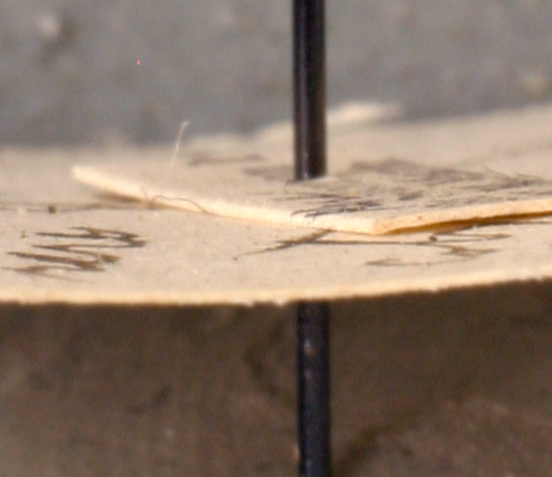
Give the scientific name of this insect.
Polyrhachis rere
